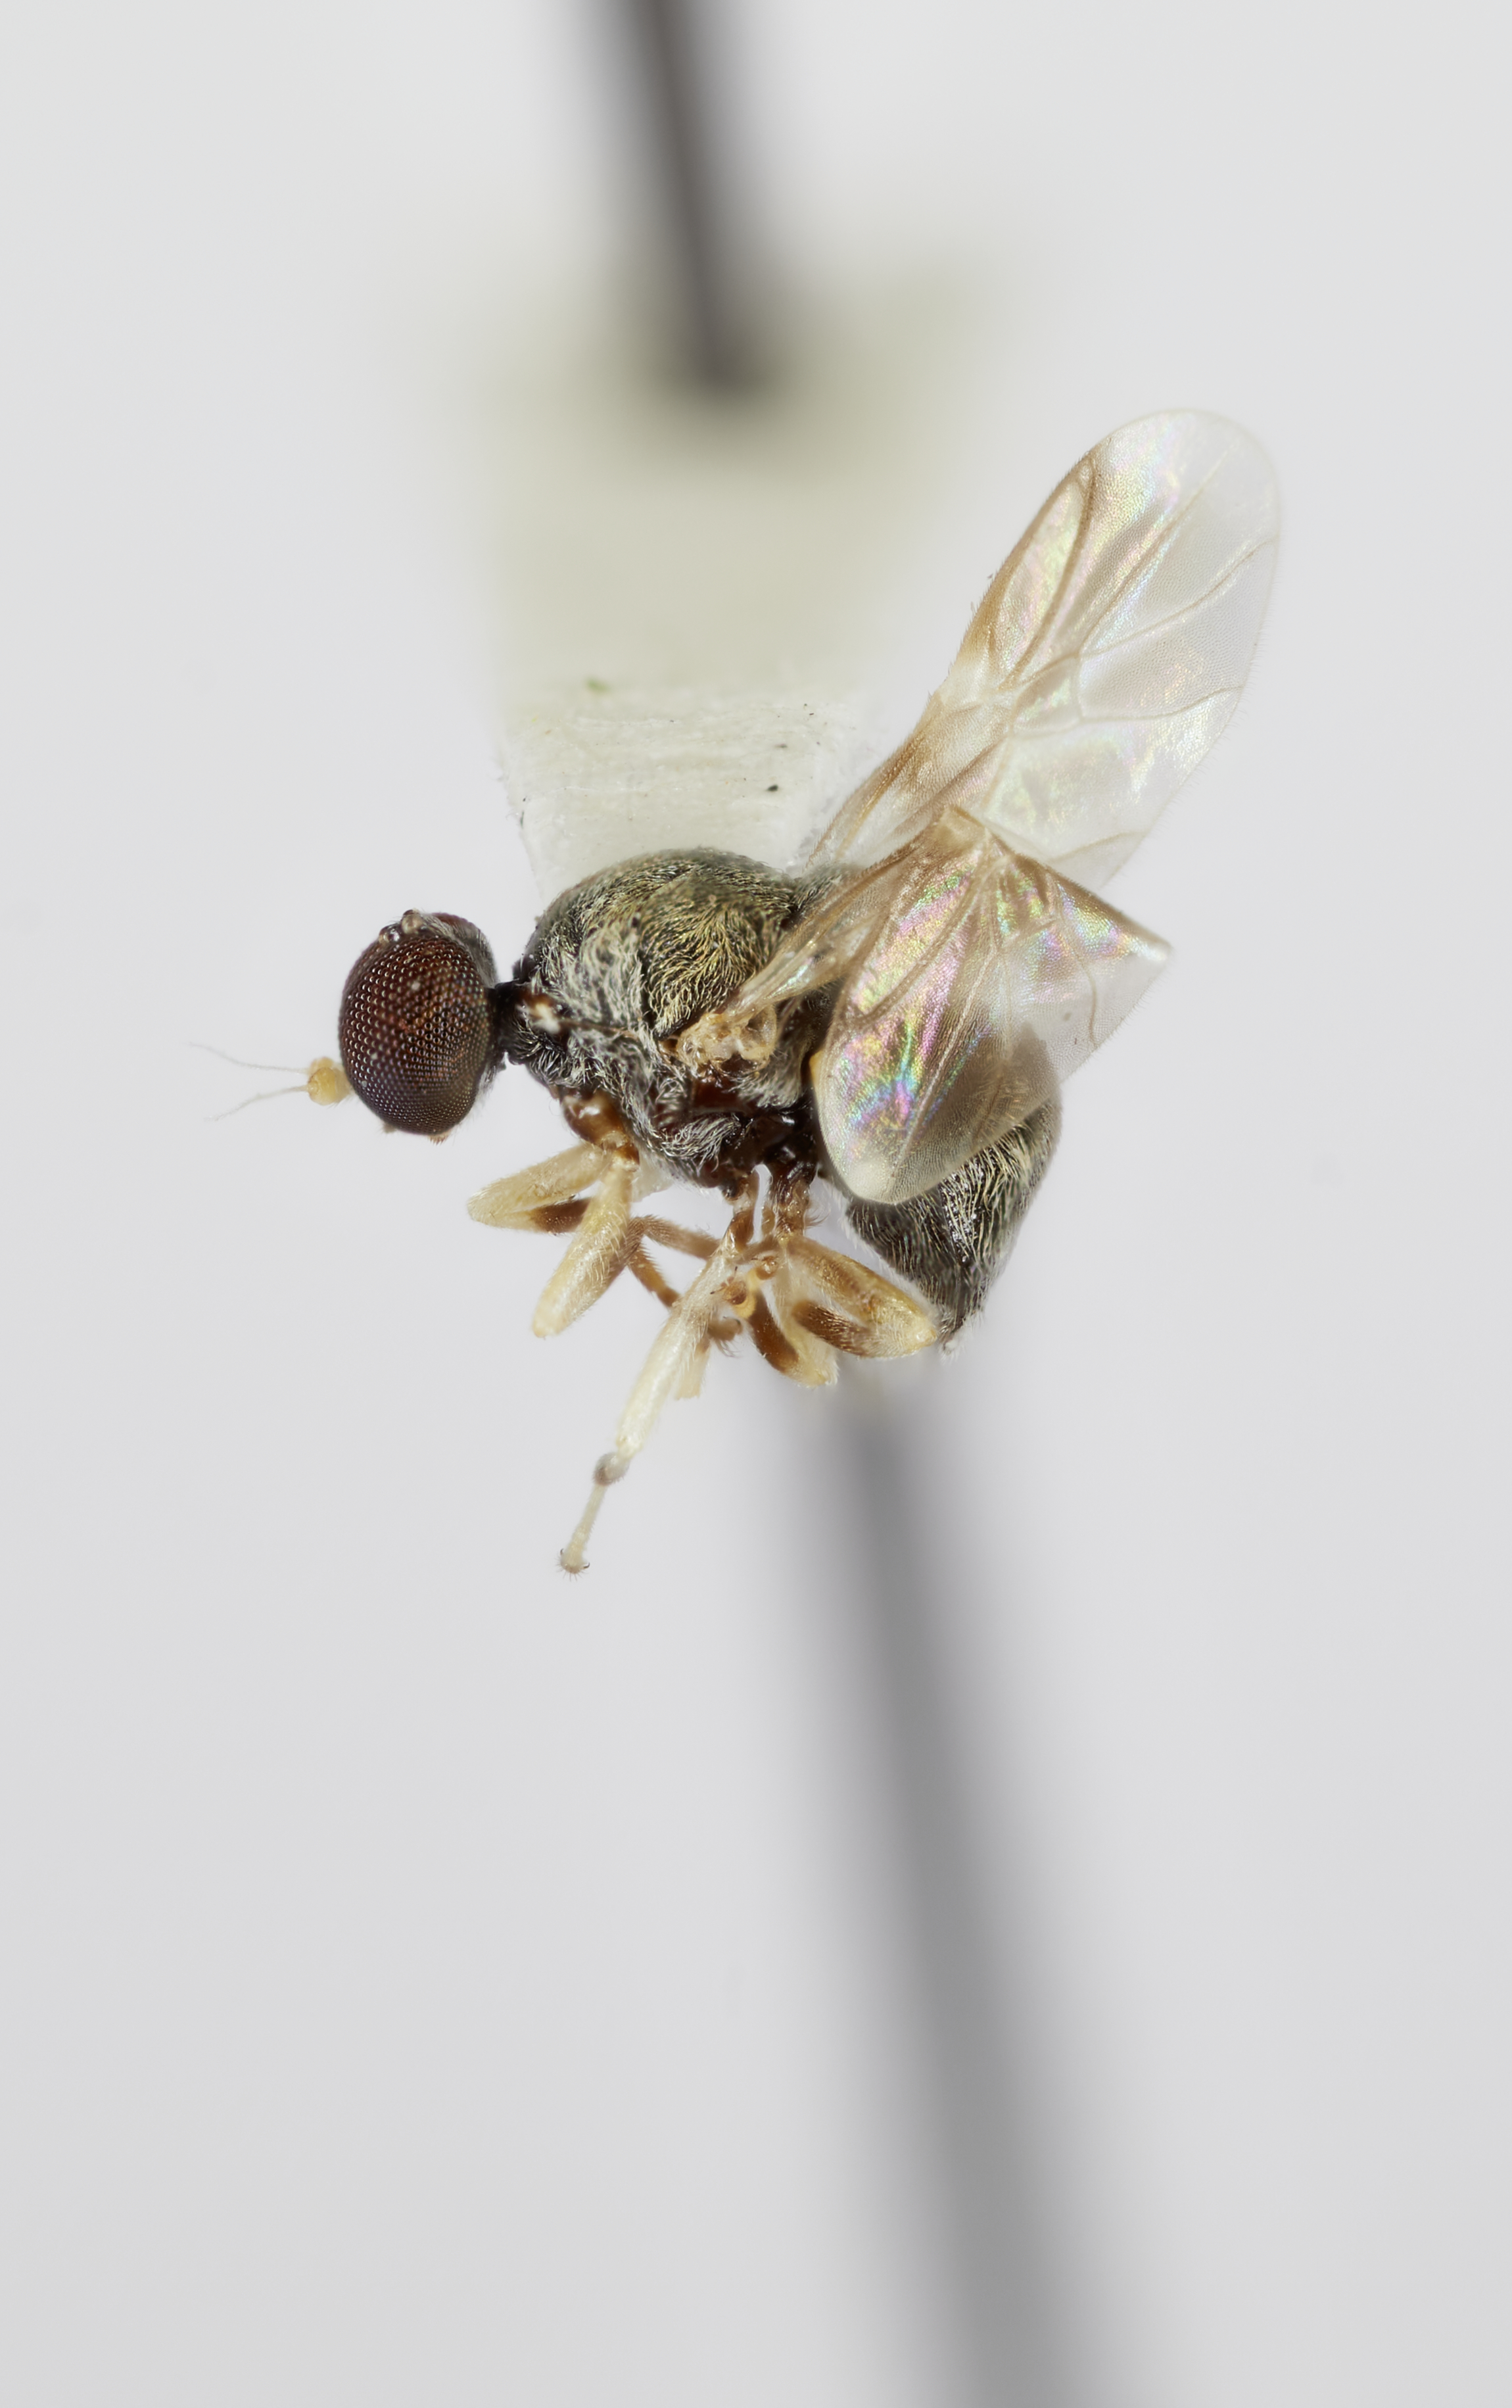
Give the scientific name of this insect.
Camptopteromyia lanata
